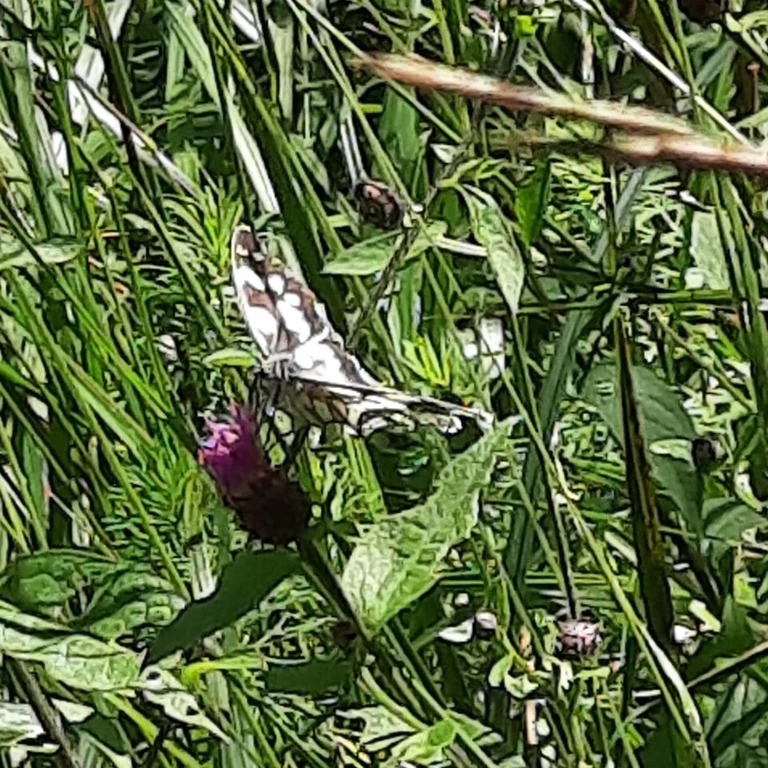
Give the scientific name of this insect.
Melanargia galathea
